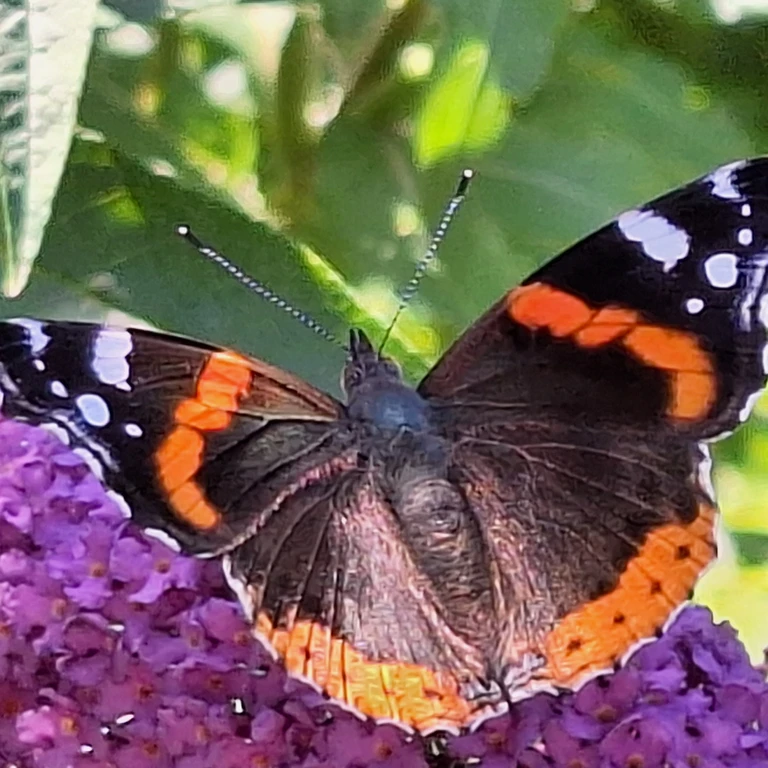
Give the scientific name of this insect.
Vanessa atalanta
